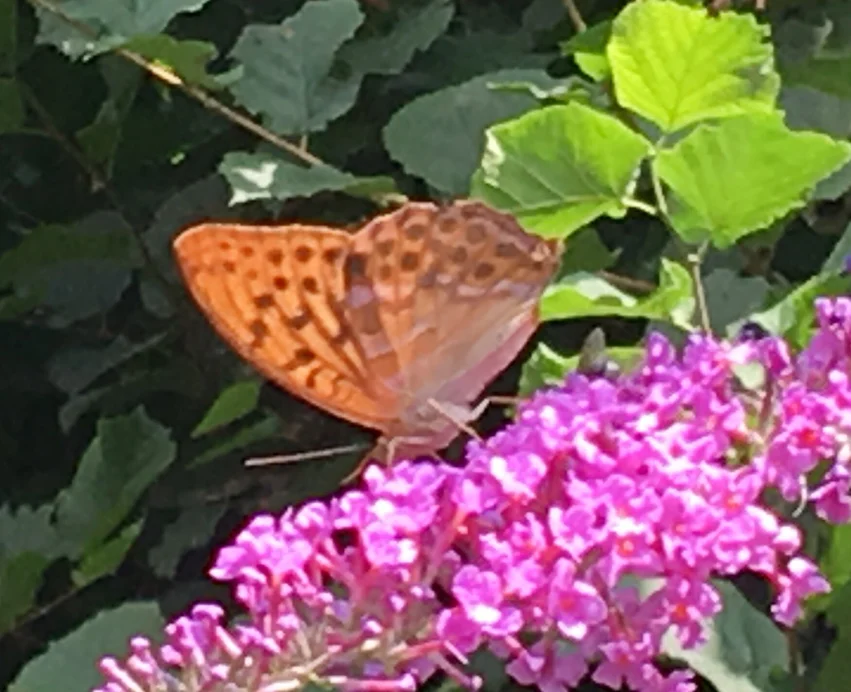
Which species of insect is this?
Argynnis paphia
